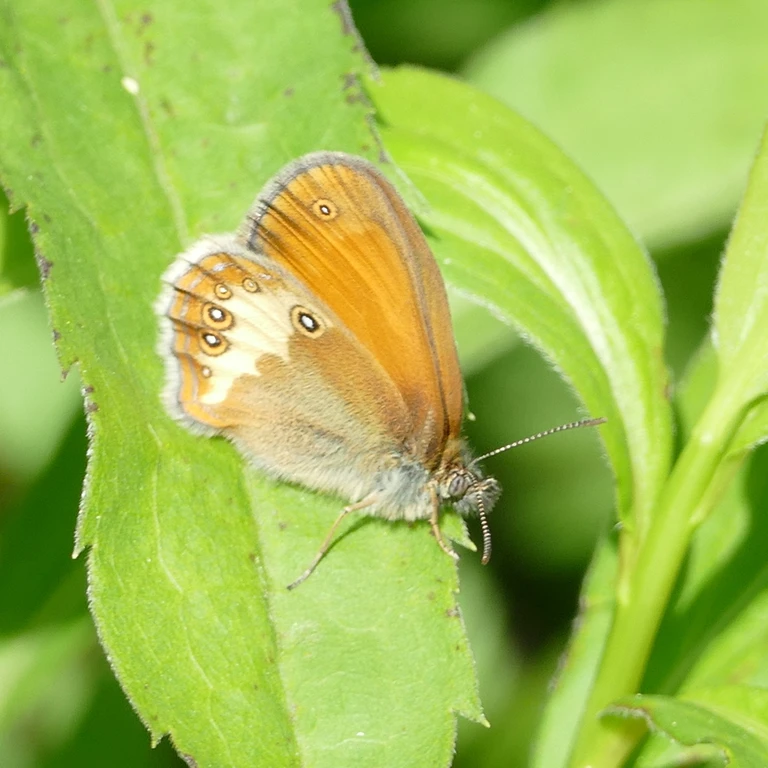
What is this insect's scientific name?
Coenonympha arcania
